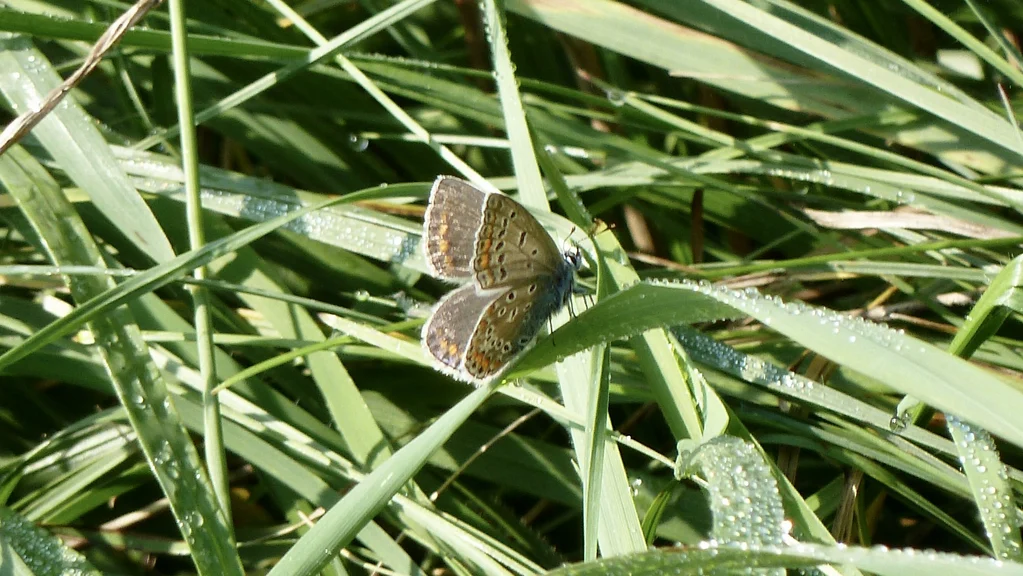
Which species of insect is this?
Polyommatus icarus
